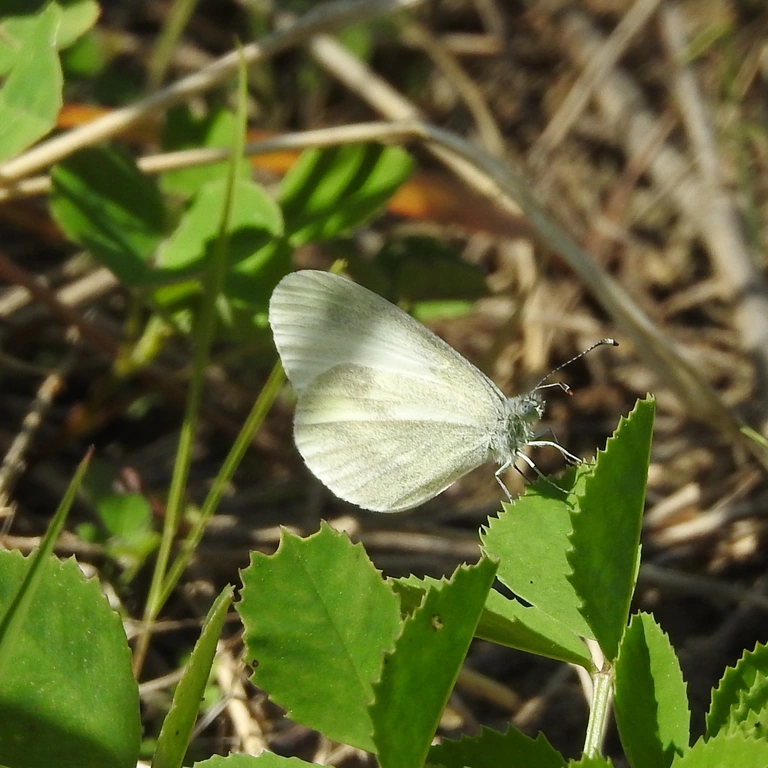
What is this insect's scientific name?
Leptidea sinapis/juvernica
